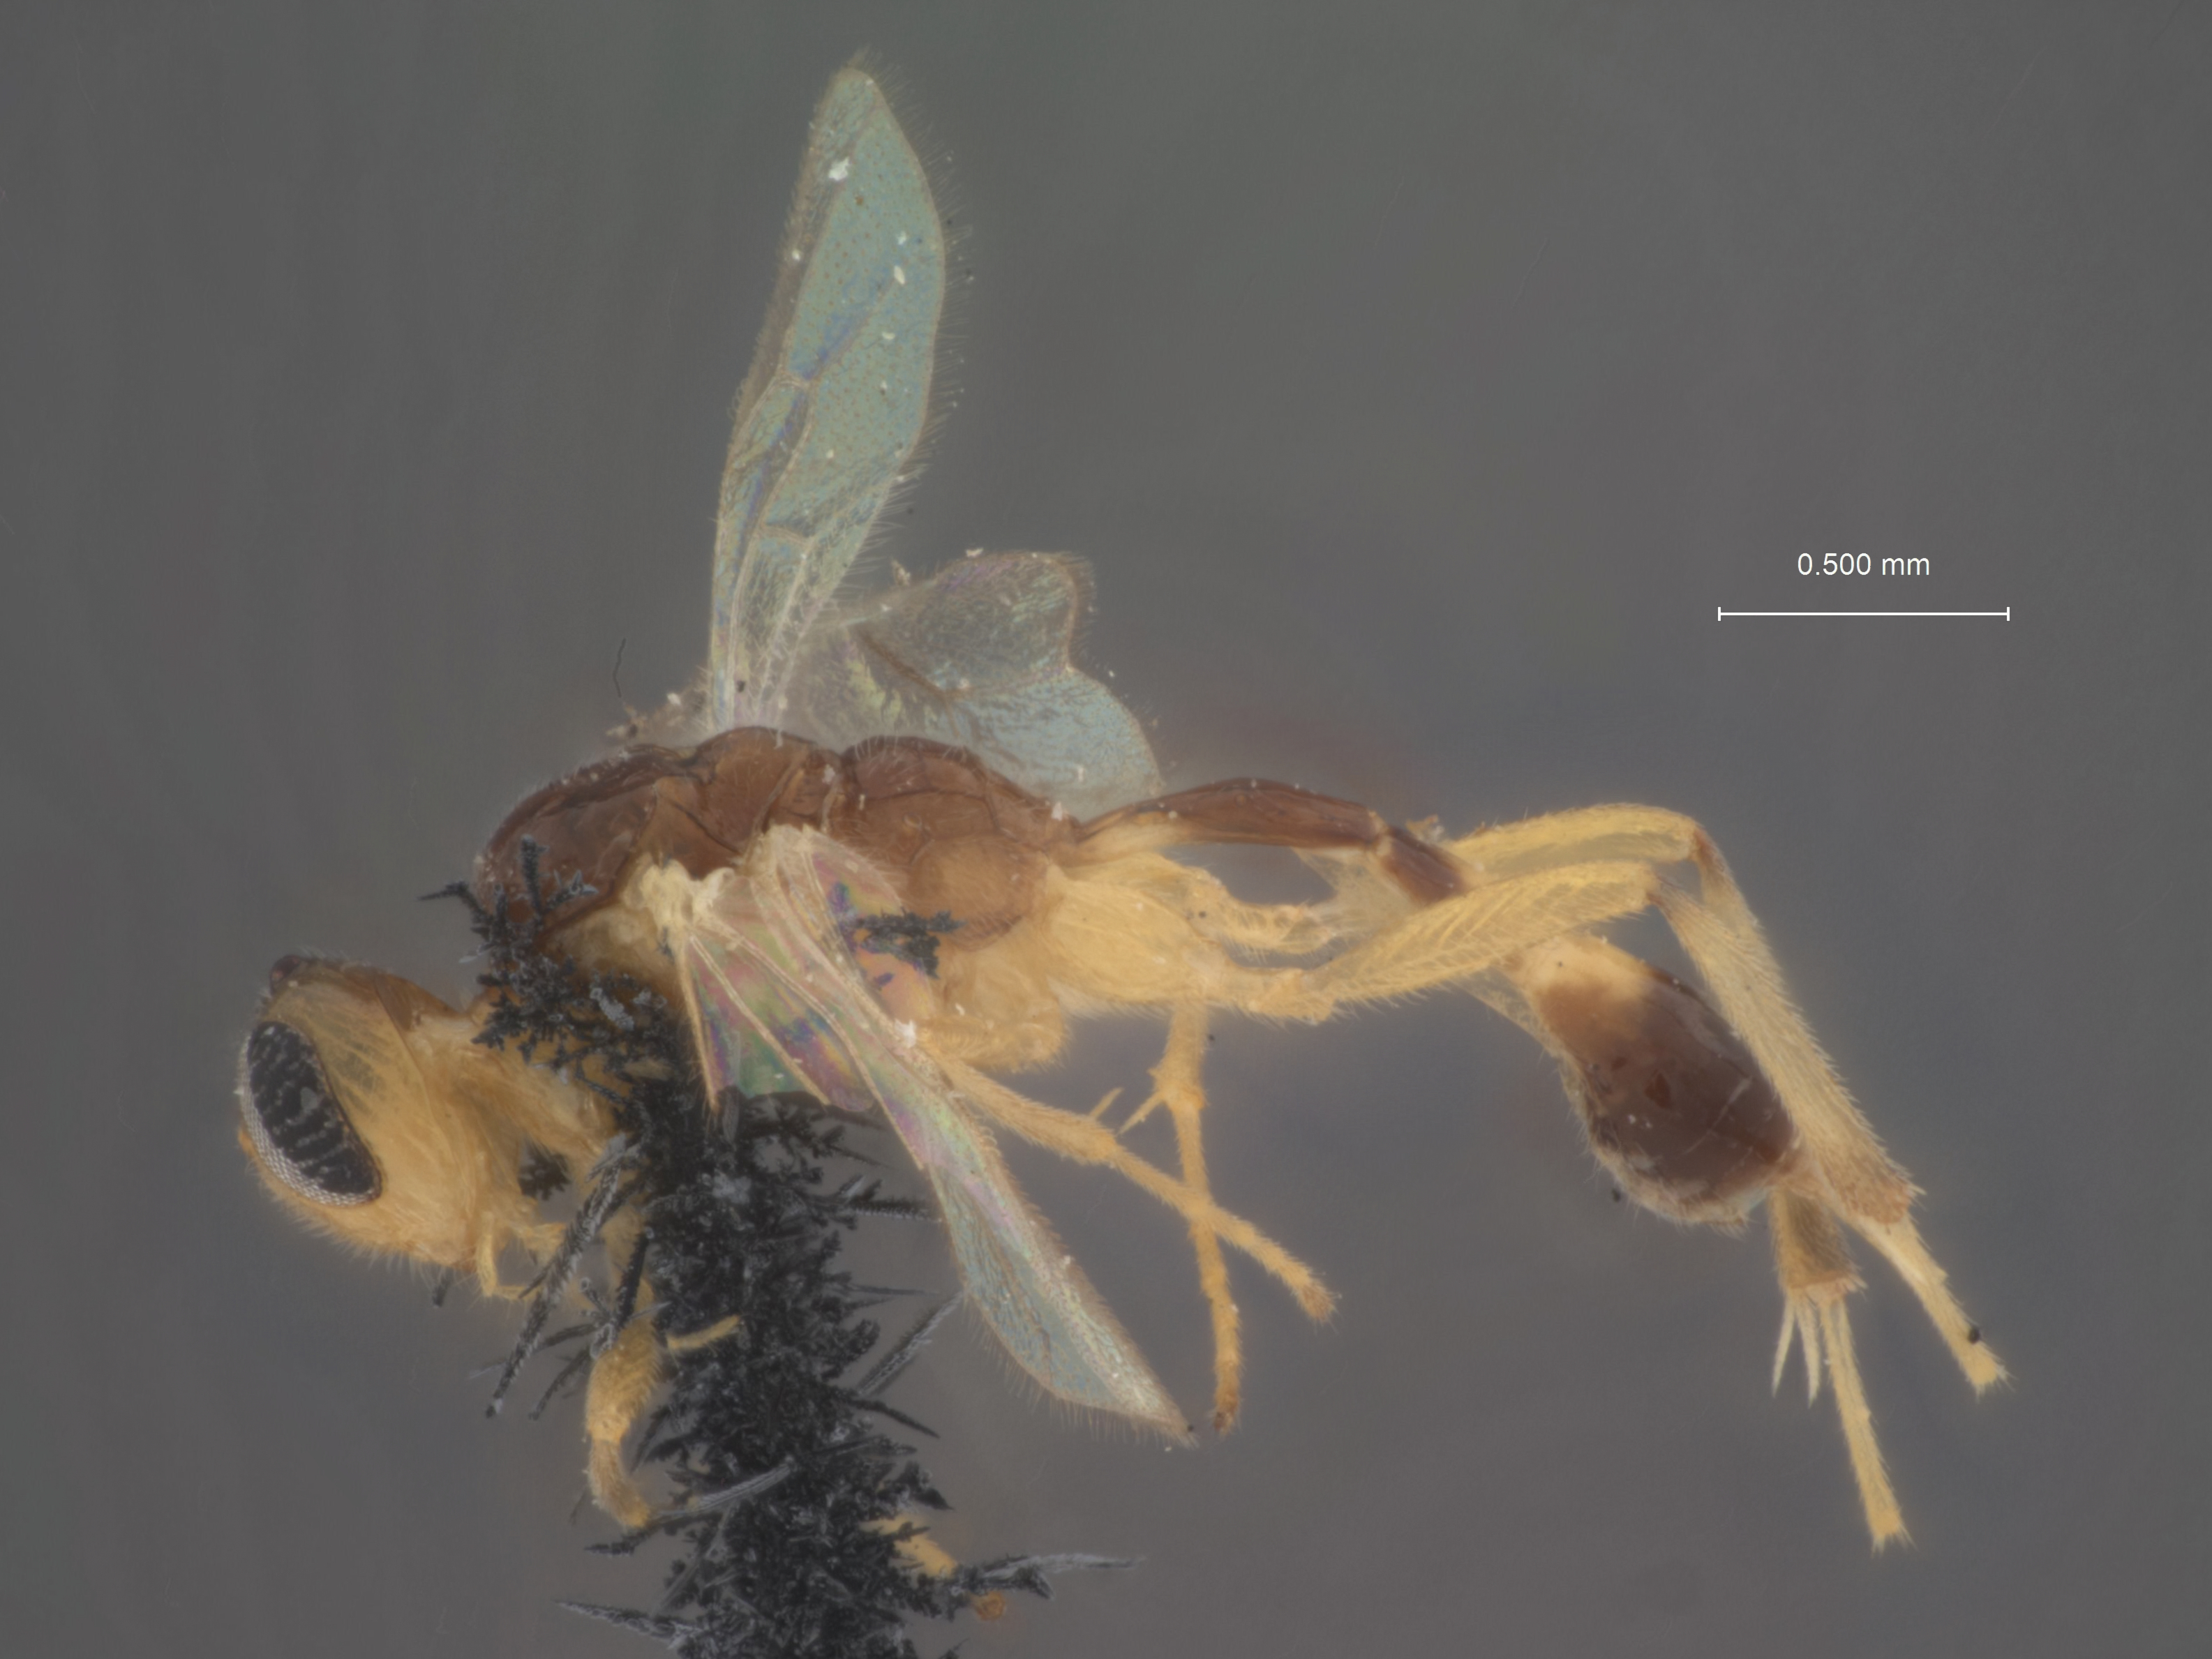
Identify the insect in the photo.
Mesochorus aprilinus
